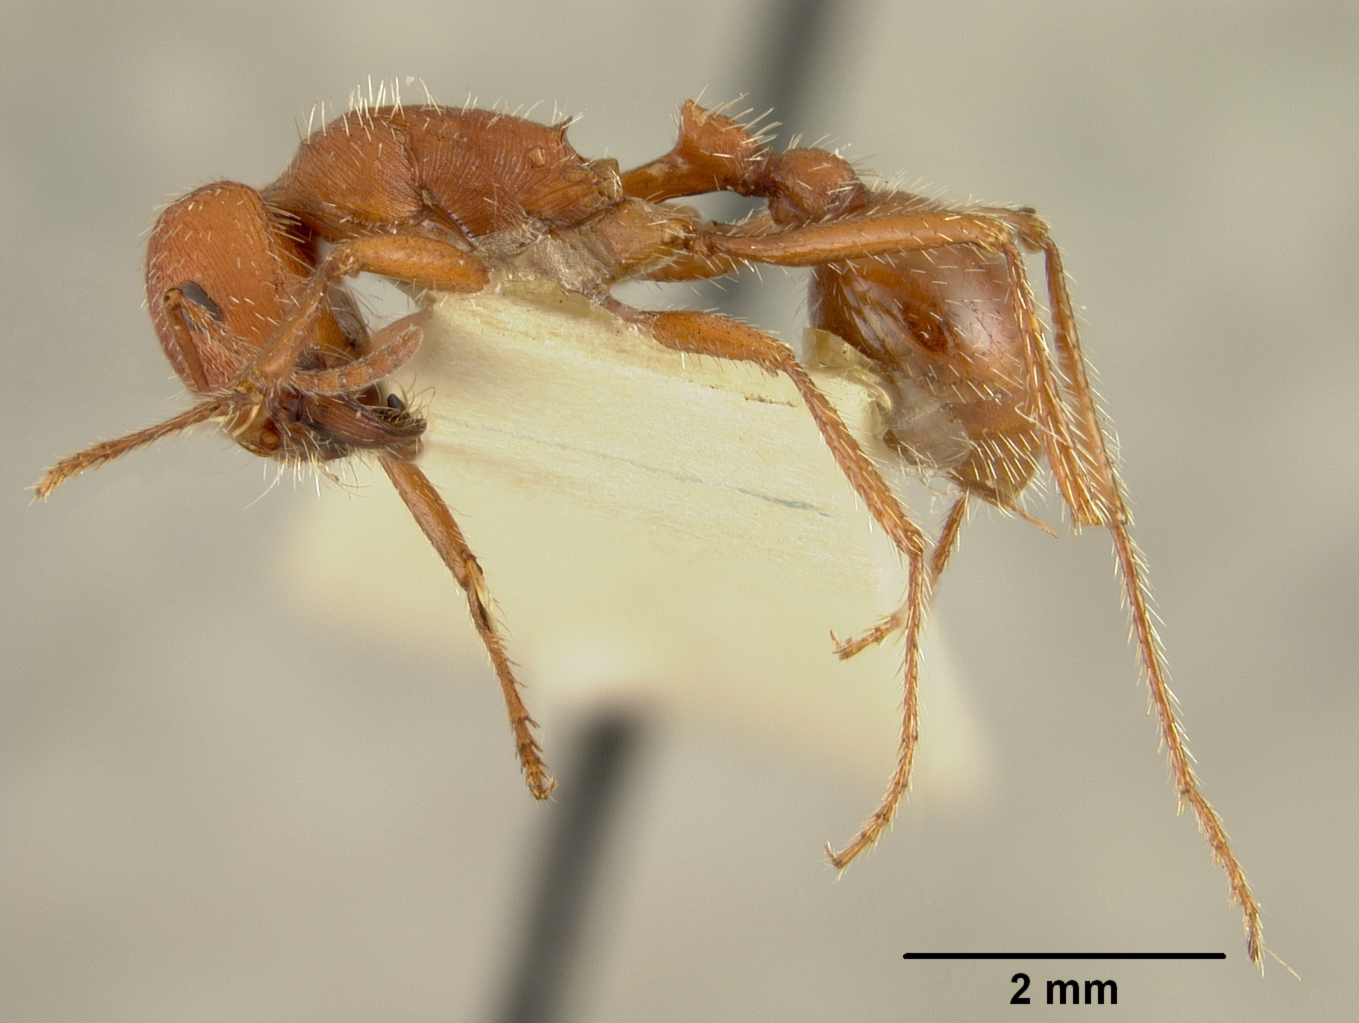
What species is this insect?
Pogonomyrmex occidentalis
